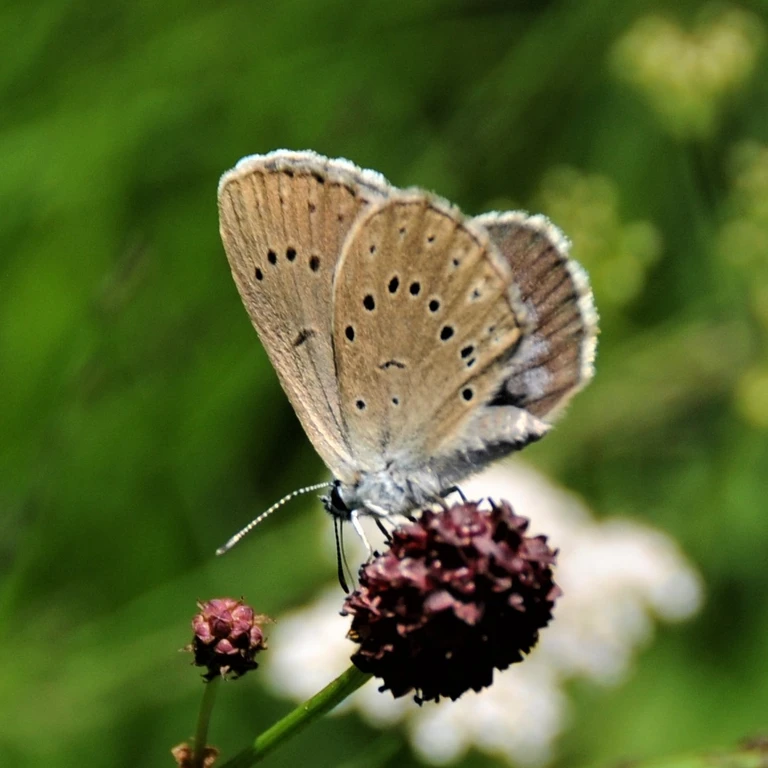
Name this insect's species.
Phengaris teleius
